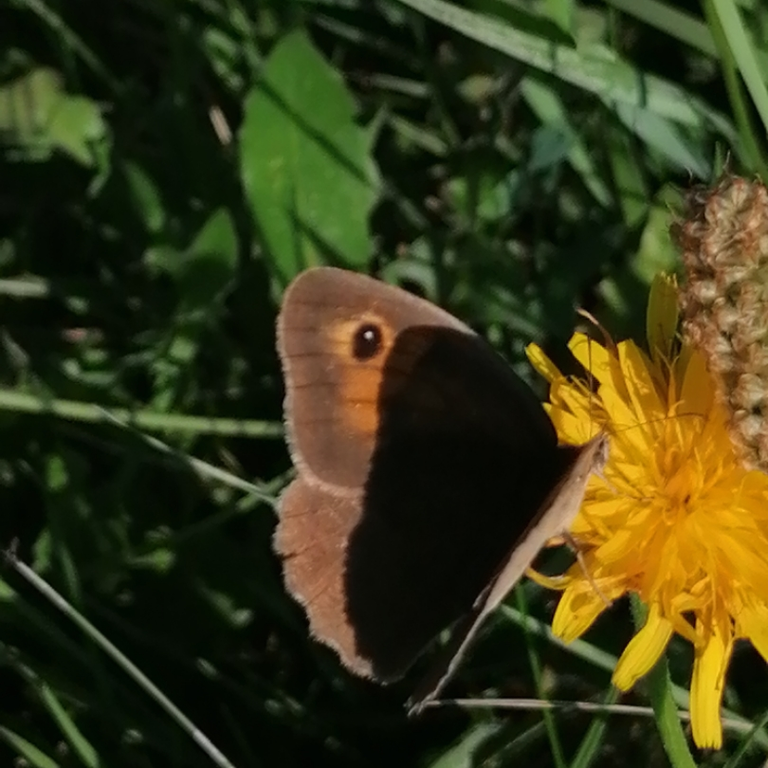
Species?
Maniola jurtina
